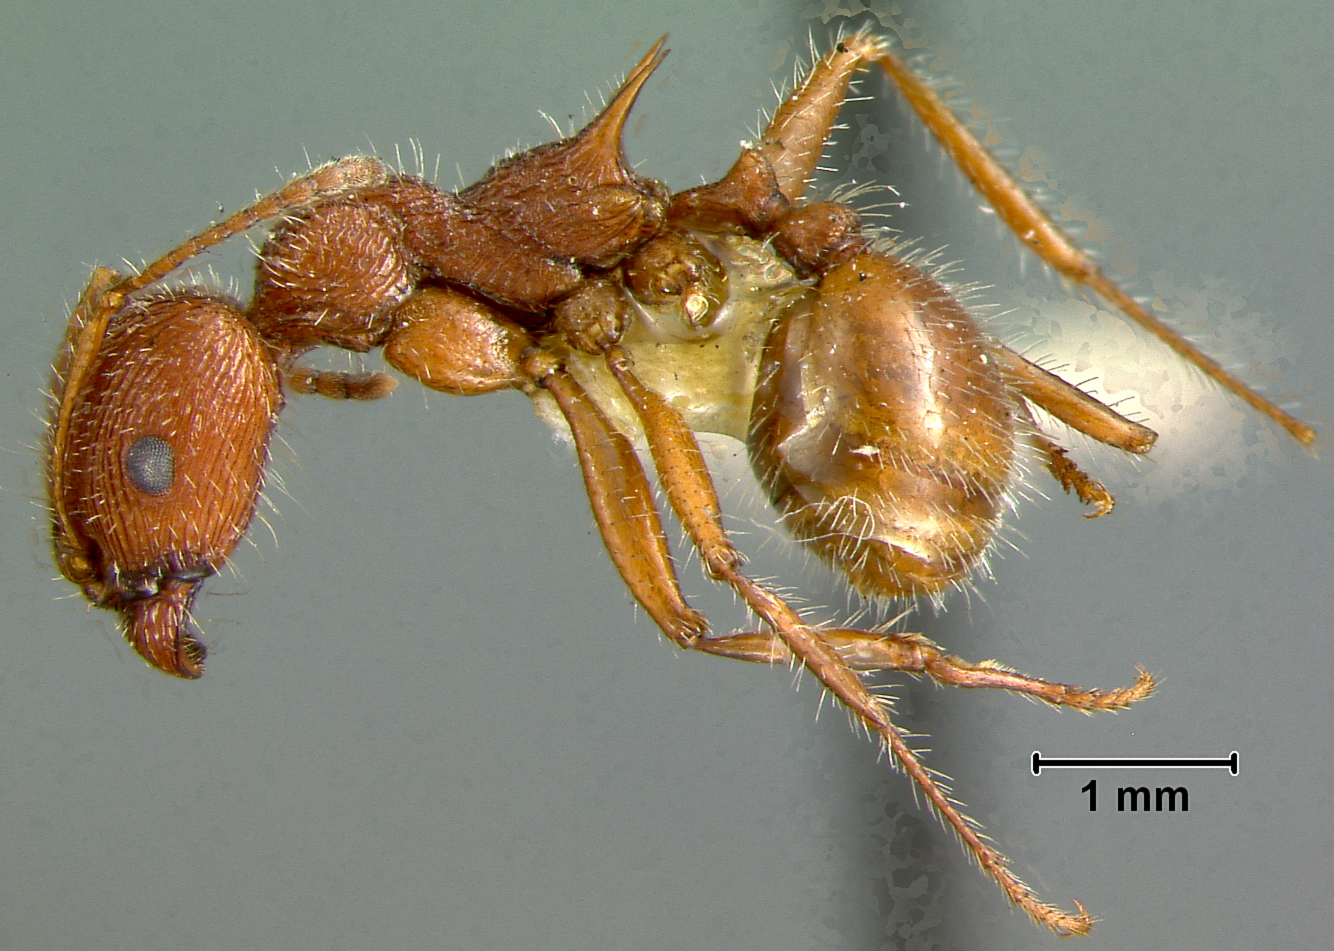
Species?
Veromessor andrei
